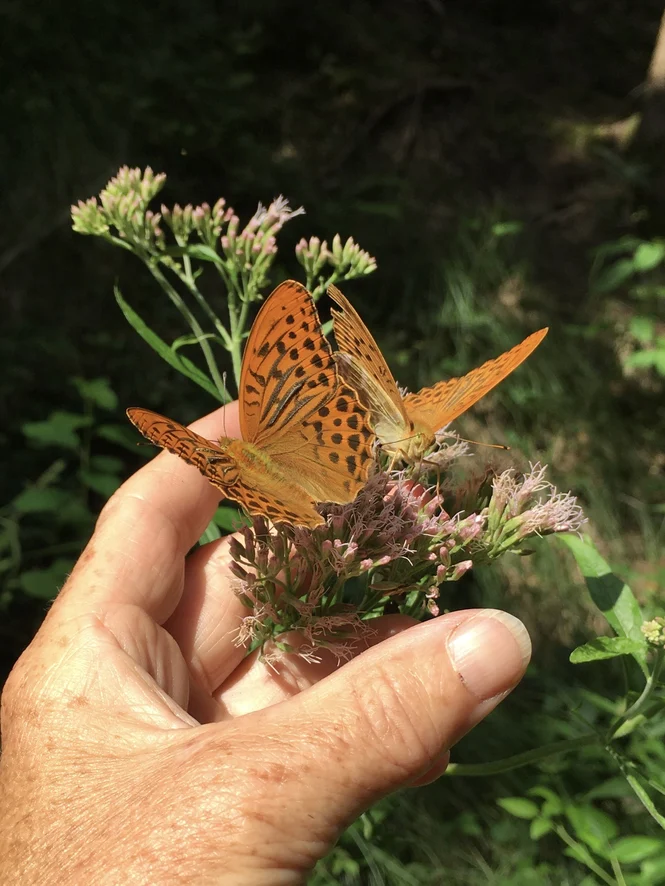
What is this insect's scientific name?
Argynnis paphia
